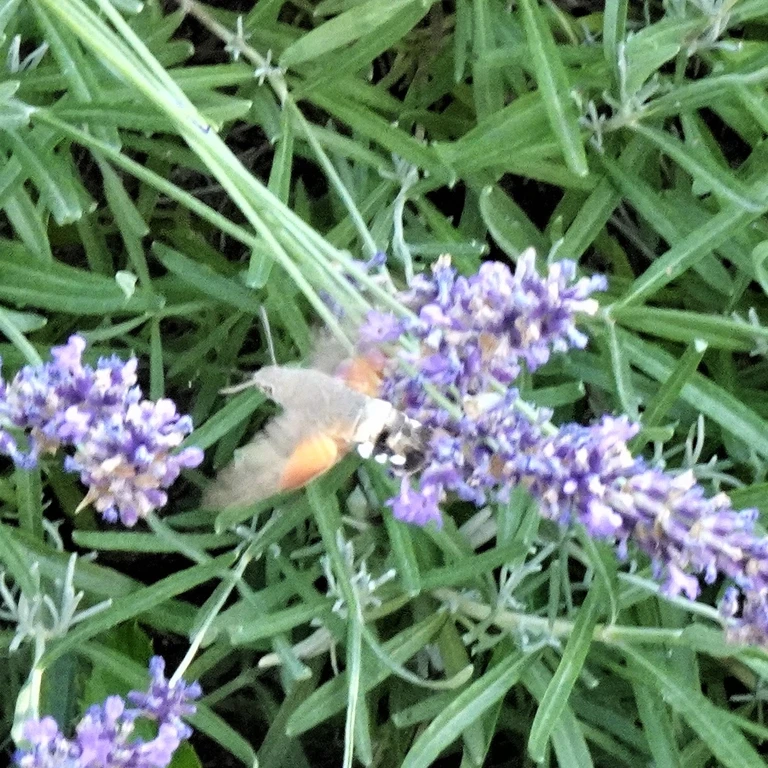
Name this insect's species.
Macroglossum stellatarum
